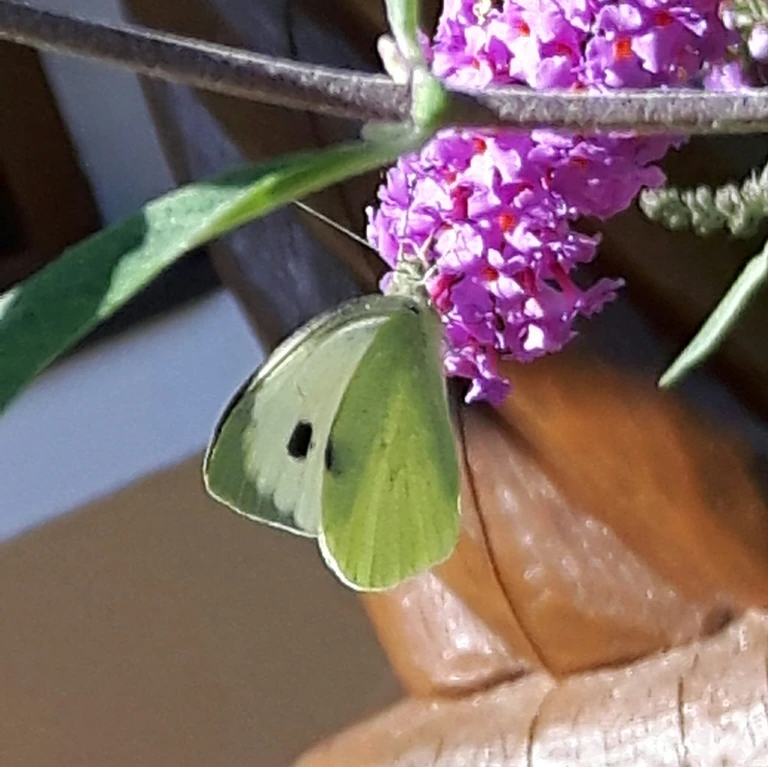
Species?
Pieris brassicae
